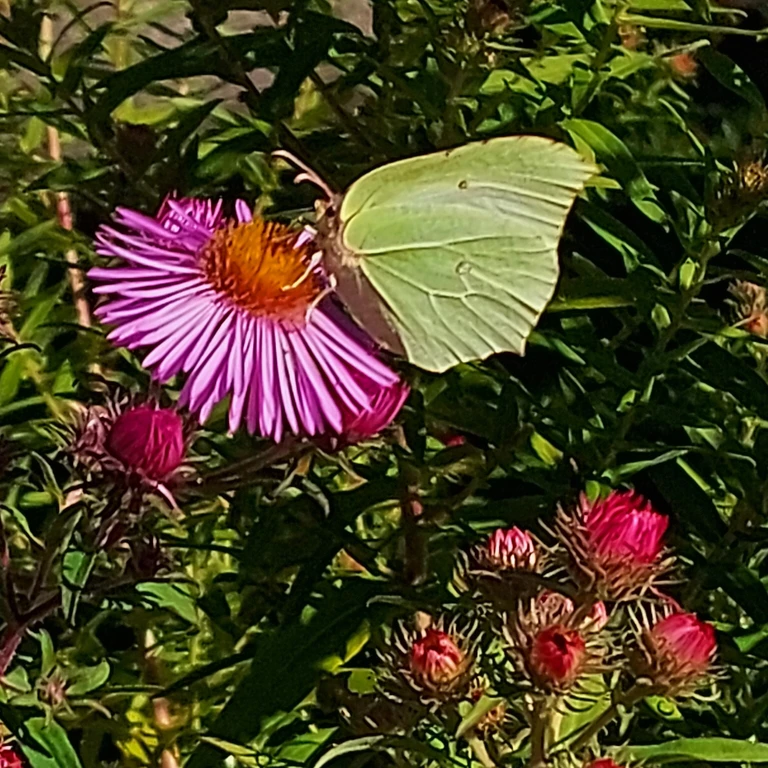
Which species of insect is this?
Gonepteryx rhamni
